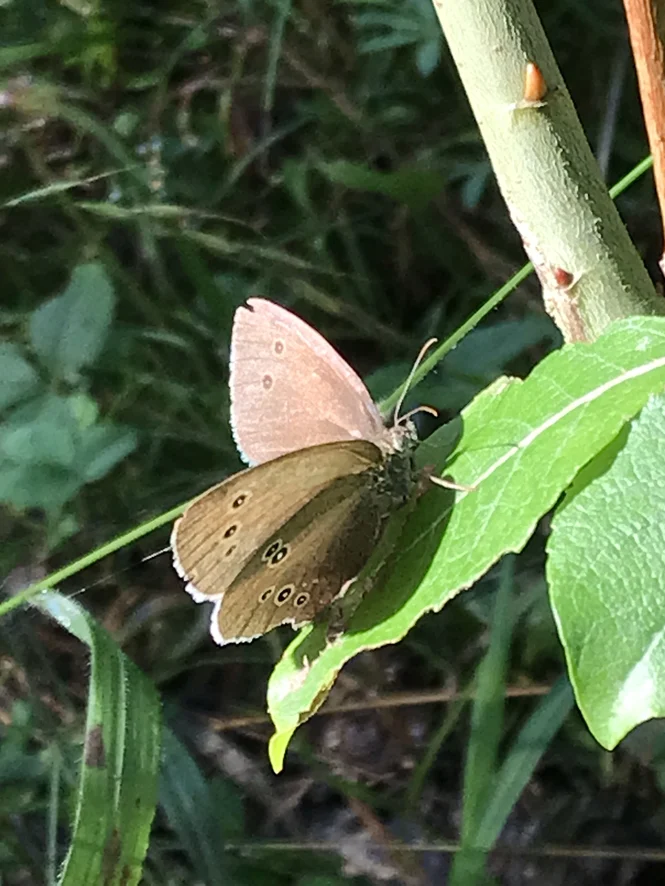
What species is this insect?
Aphantopus hyperantus
